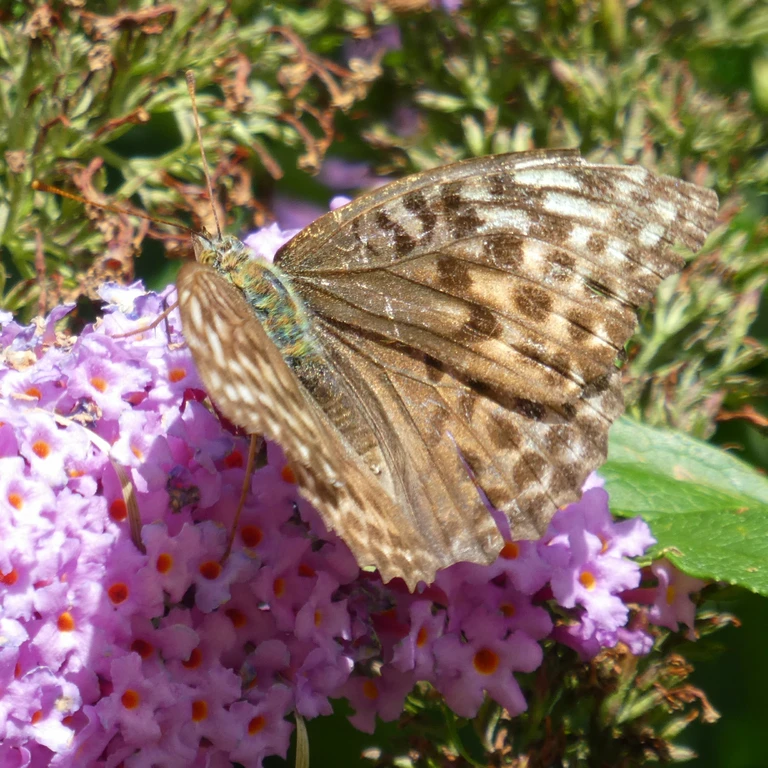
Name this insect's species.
Argynnis paphia
